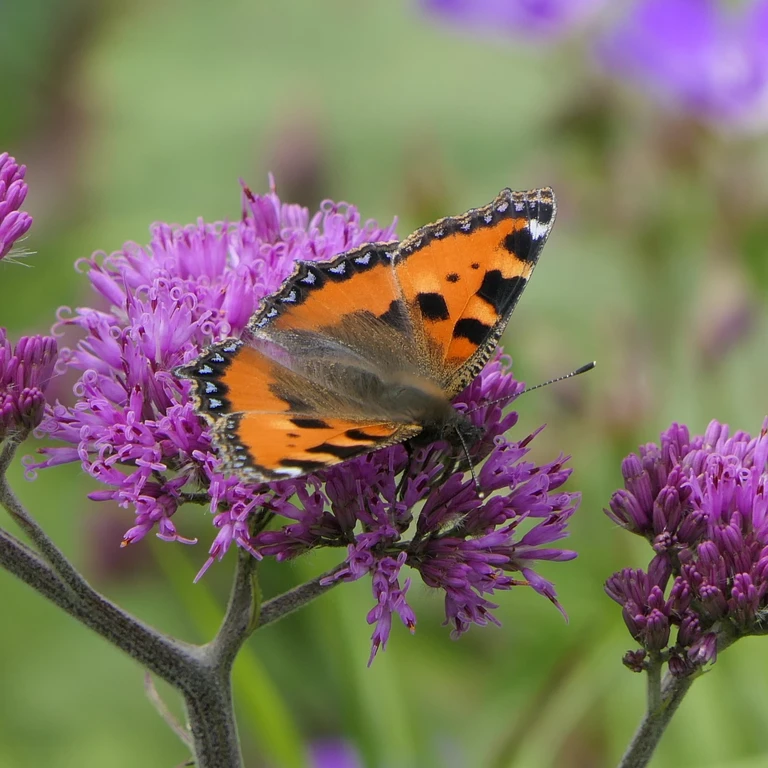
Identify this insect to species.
Aglais urticae
